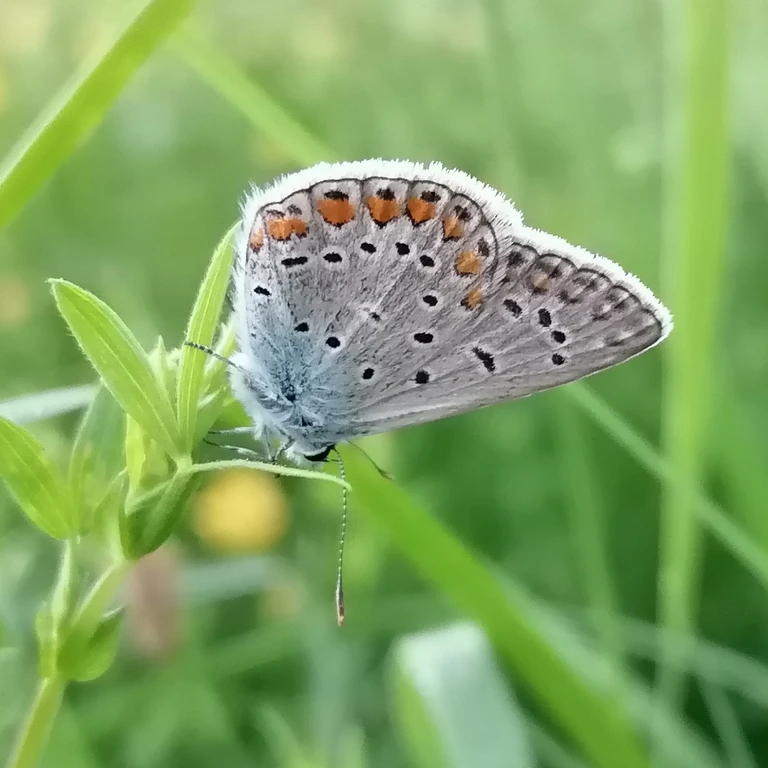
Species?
Polyommatus icarus
